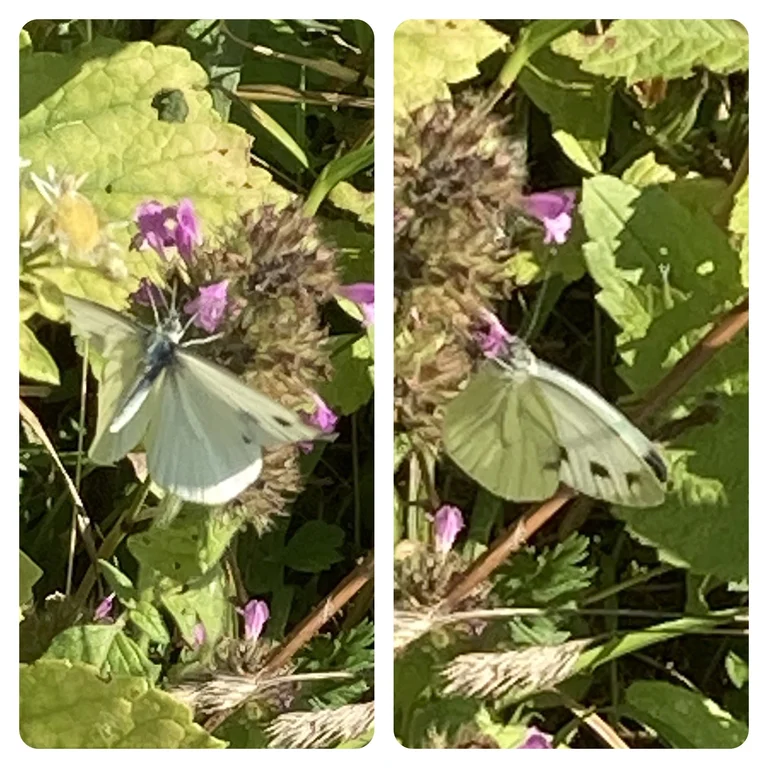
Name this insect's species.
Pieris napi
